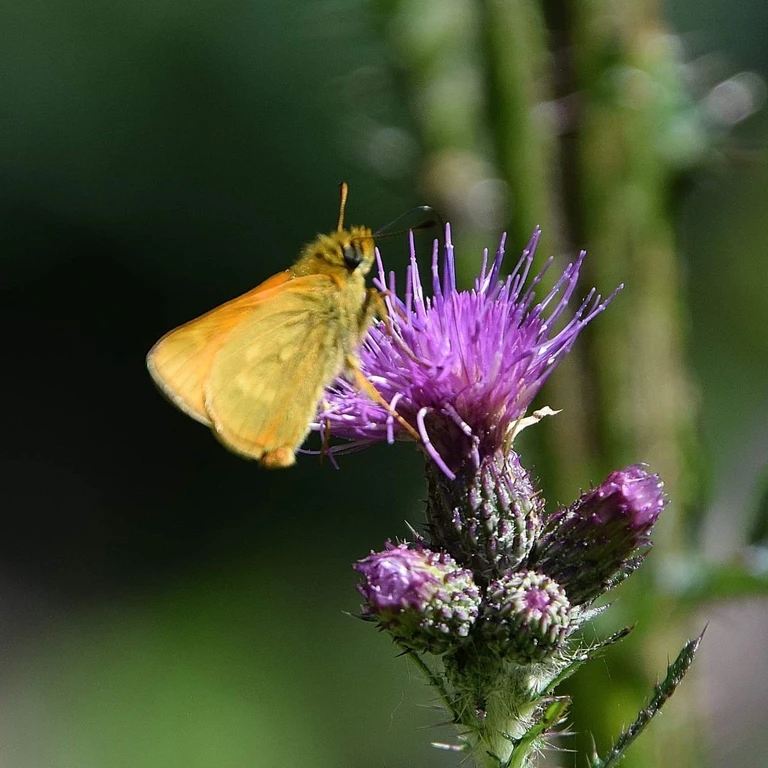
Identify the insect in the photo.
Ochlodes sylvanus (also Ochlodes venata)
